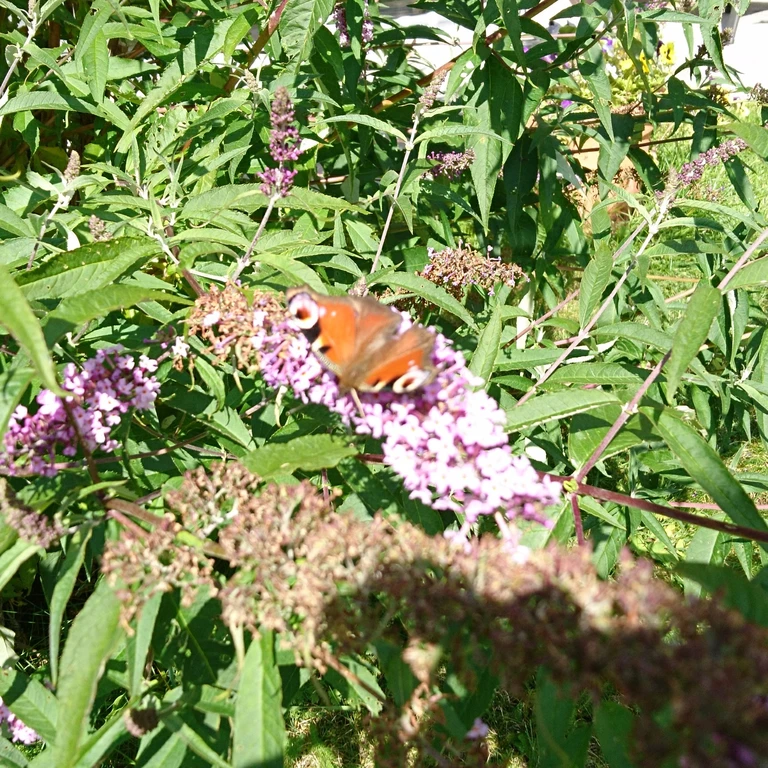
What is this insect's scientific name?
Aglais io
